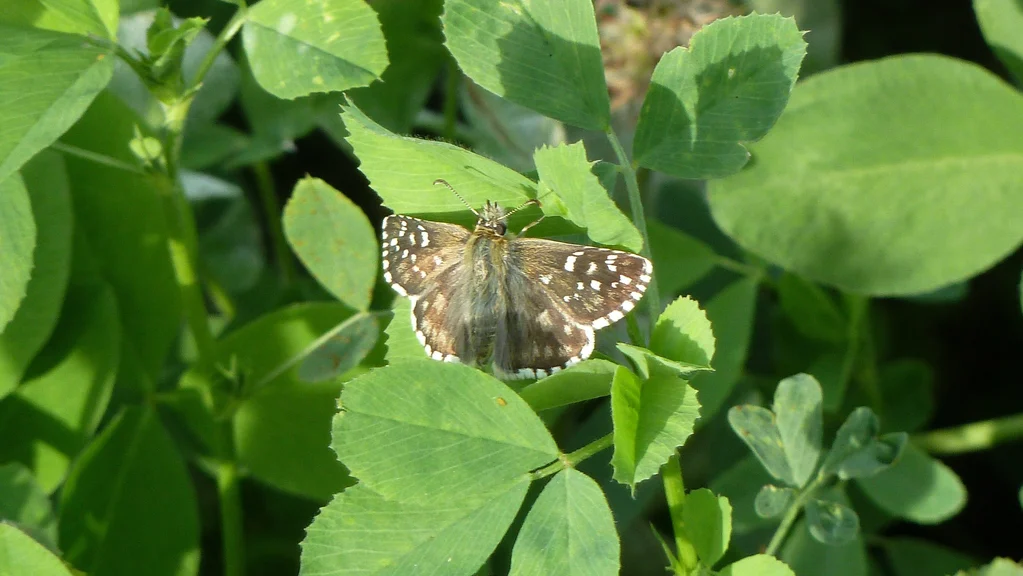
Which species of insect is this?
Pyrgus armoricanus
